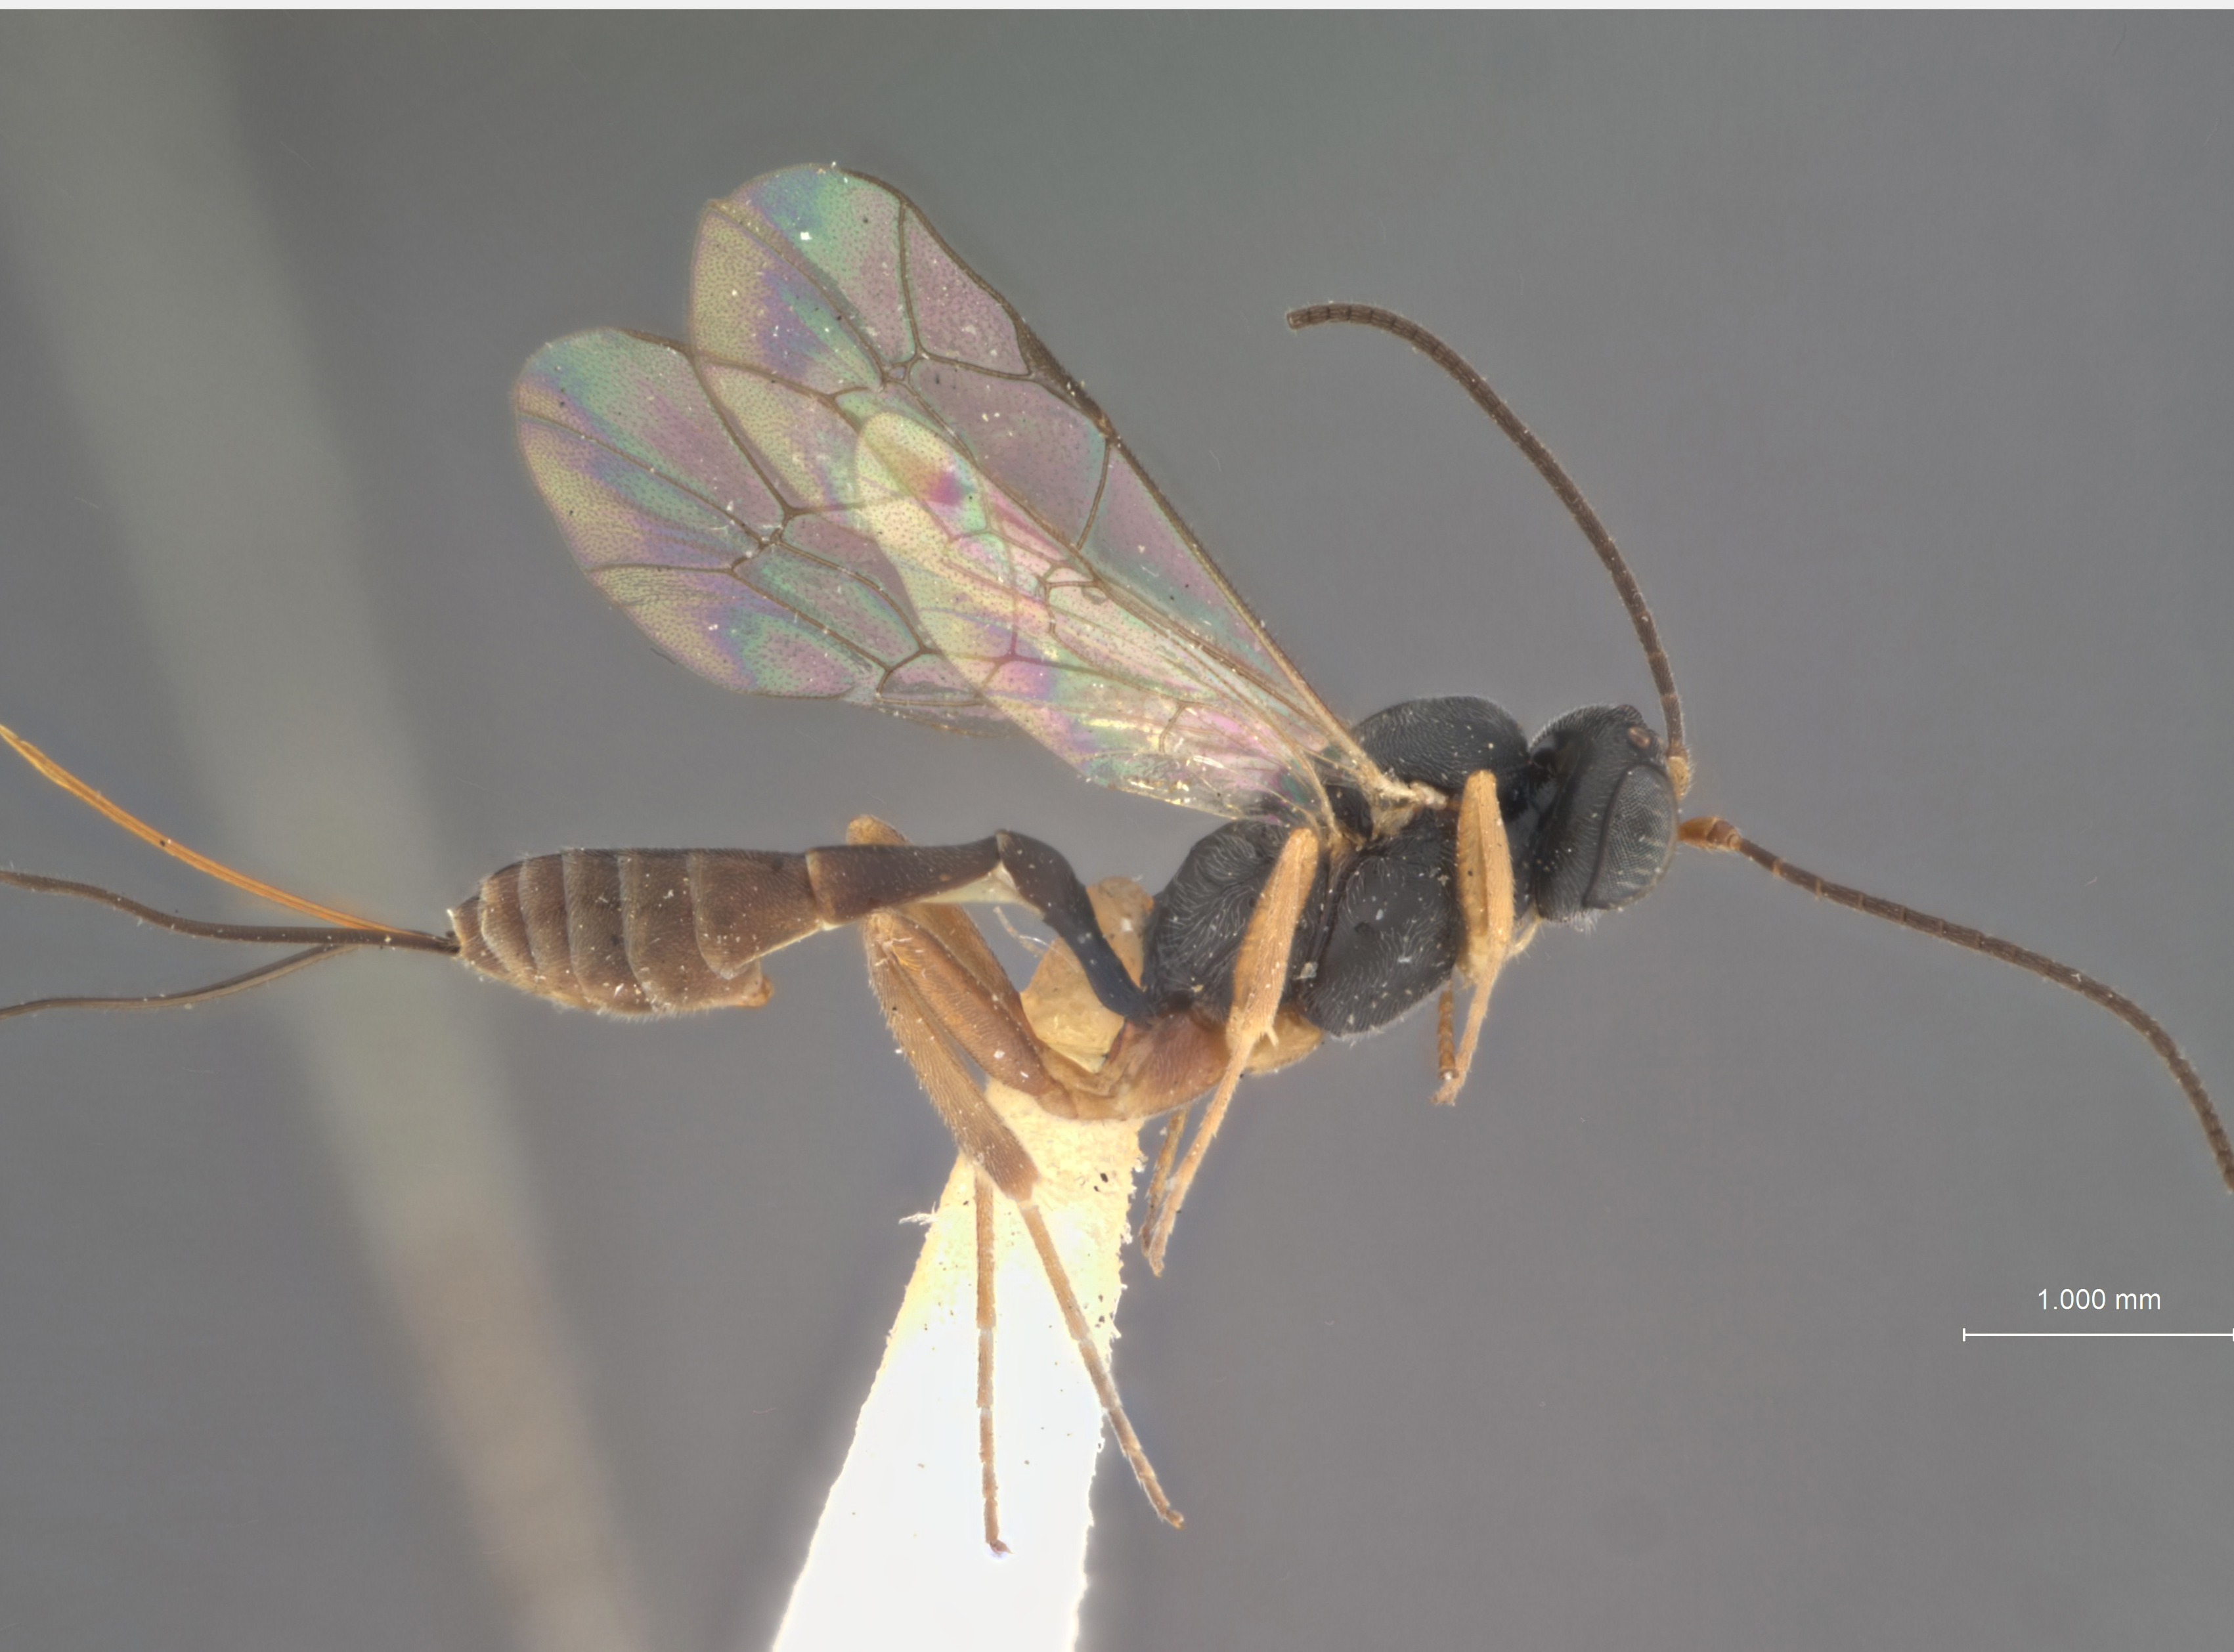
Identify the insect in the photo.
Angitia tineavora
